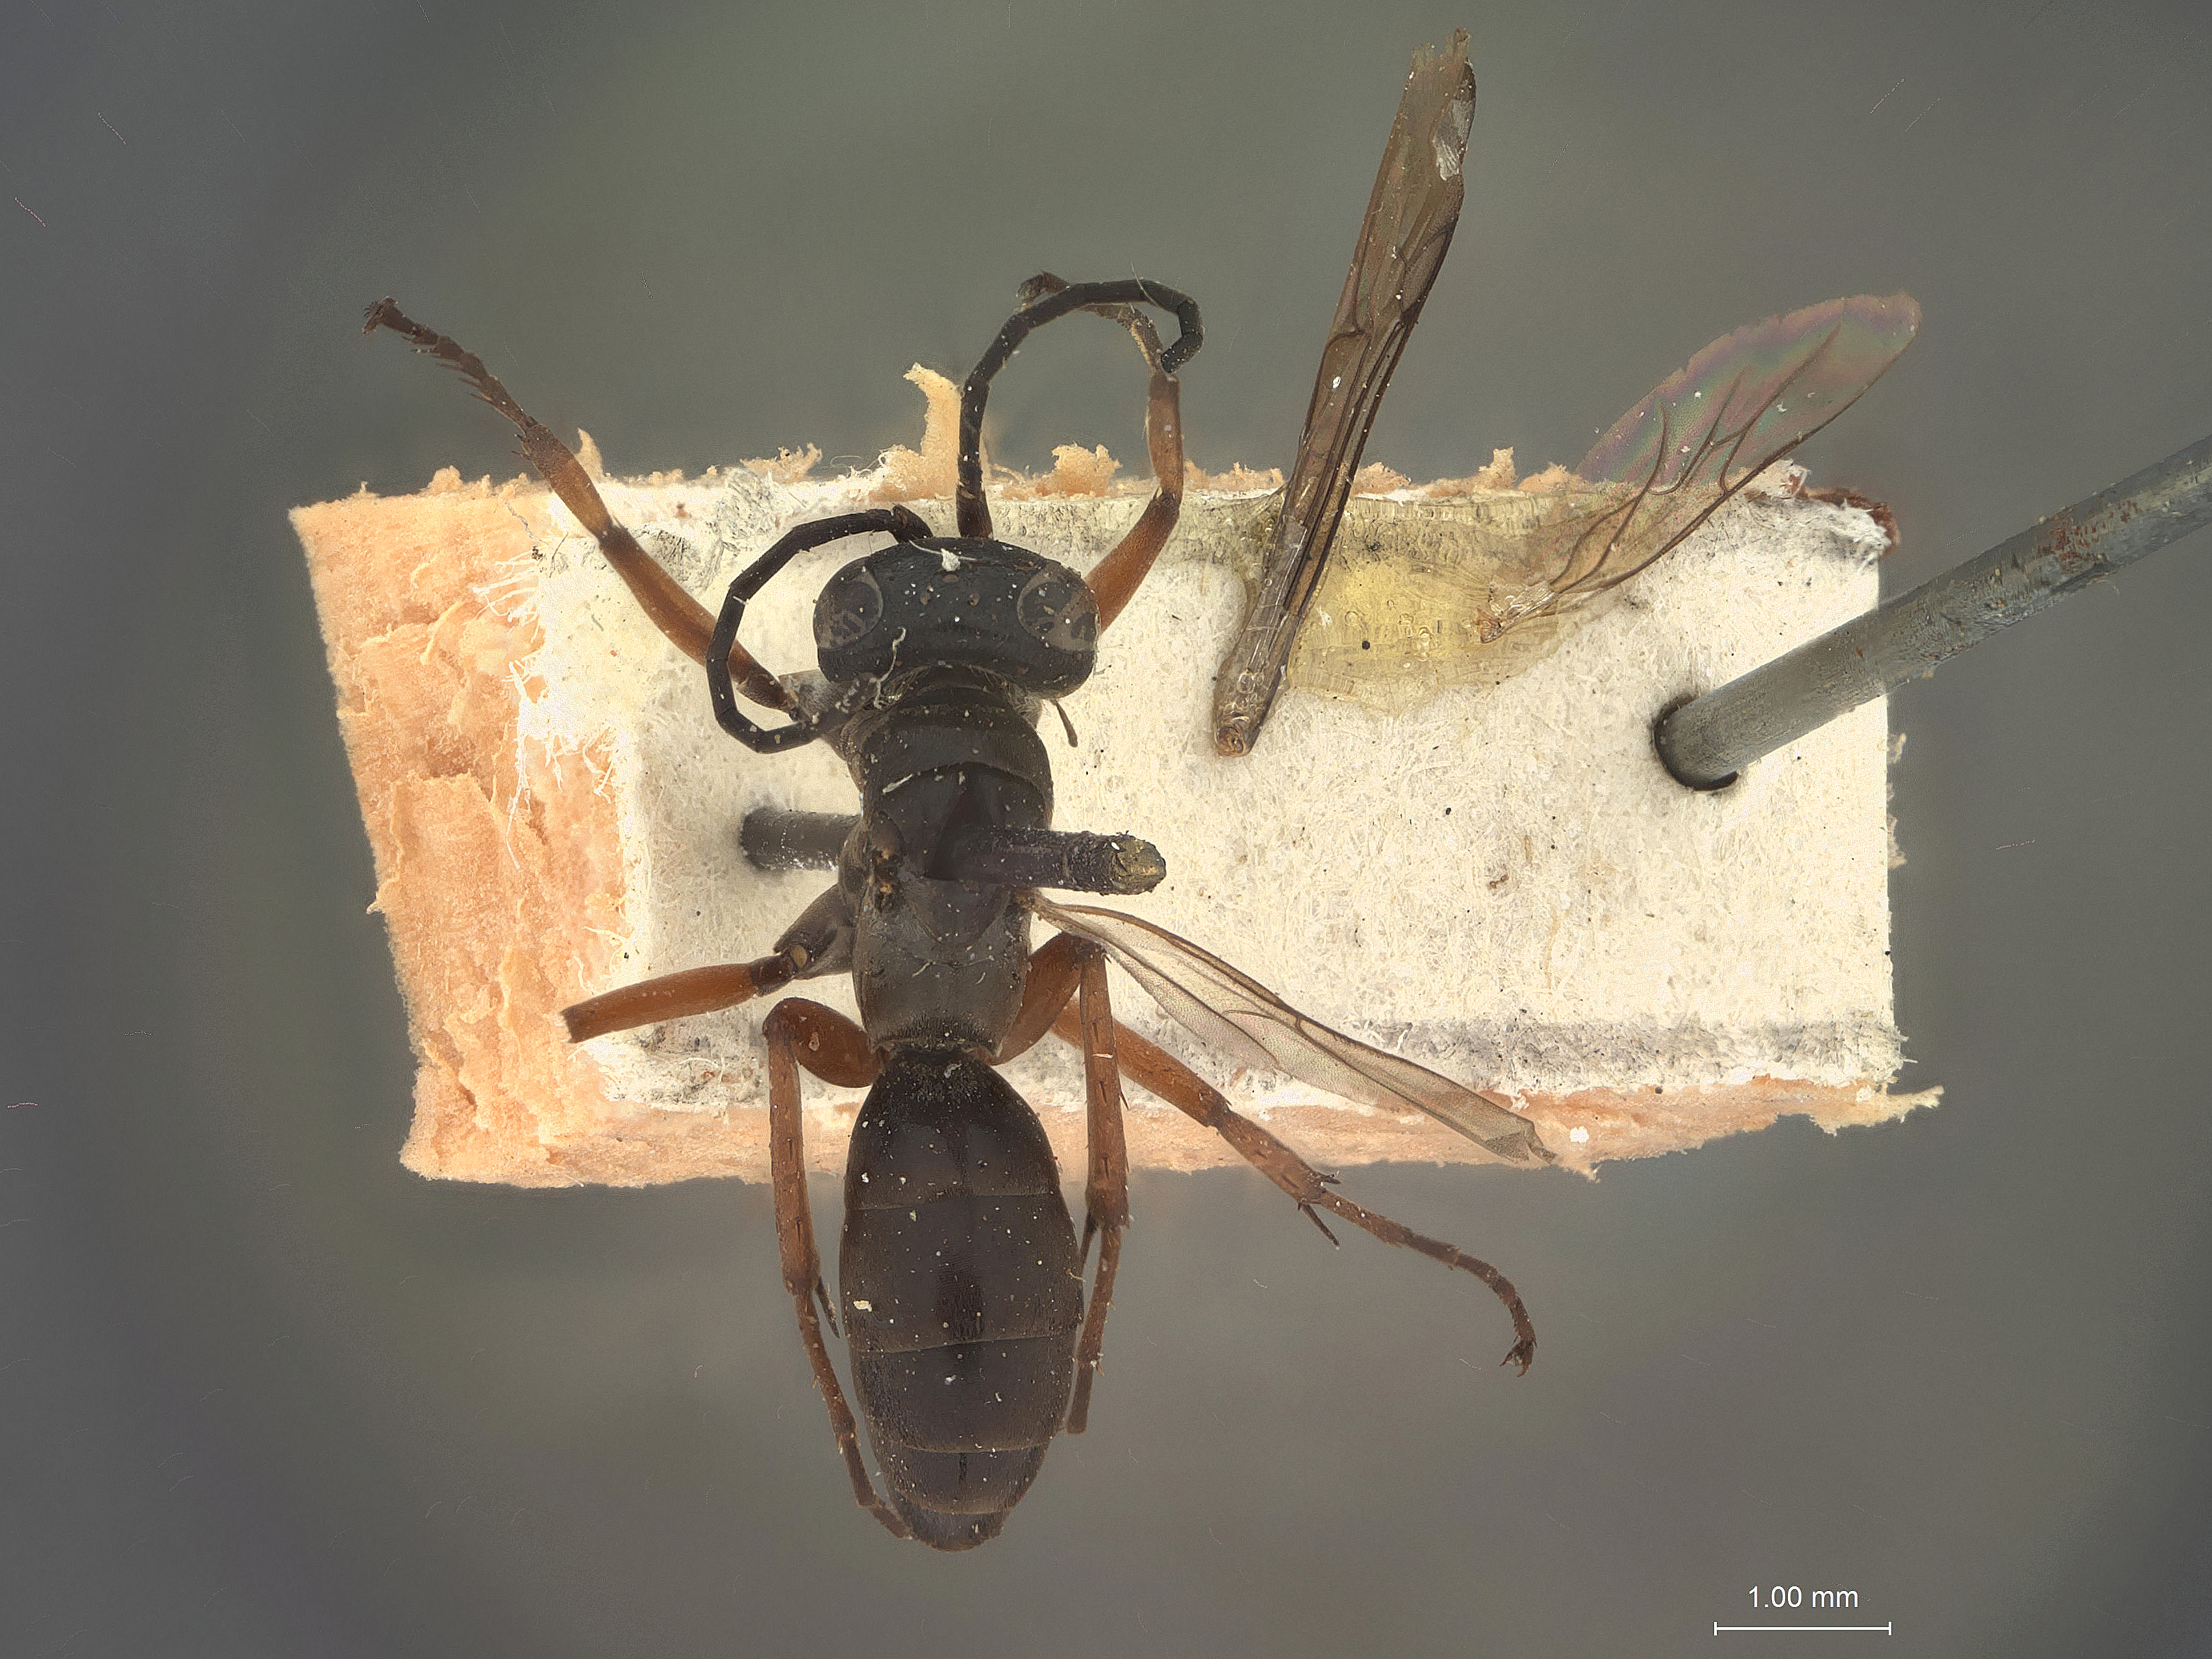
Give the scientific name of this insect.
Aporinellus californica
